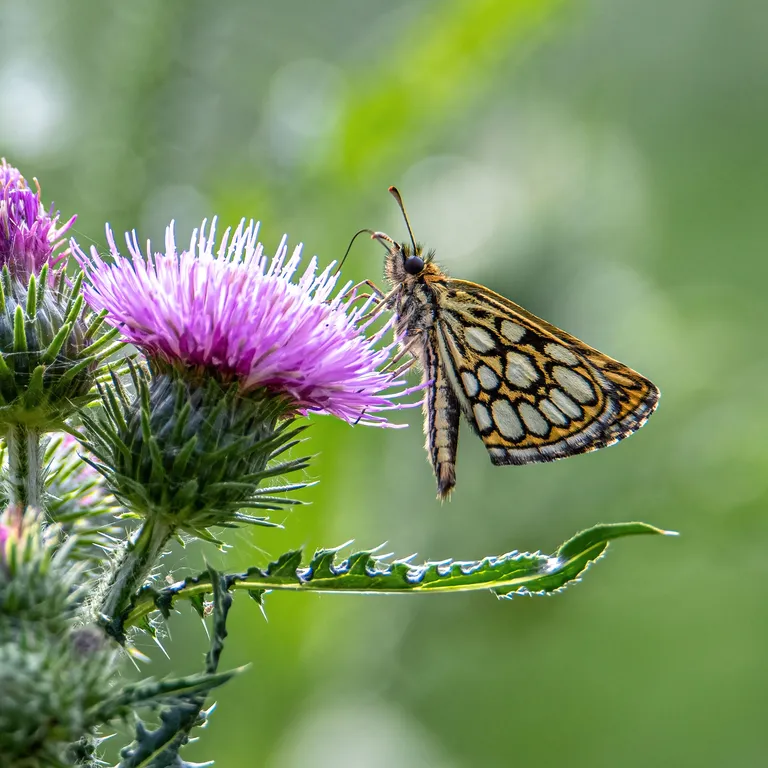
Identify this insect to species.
Heteropterus morpheus
